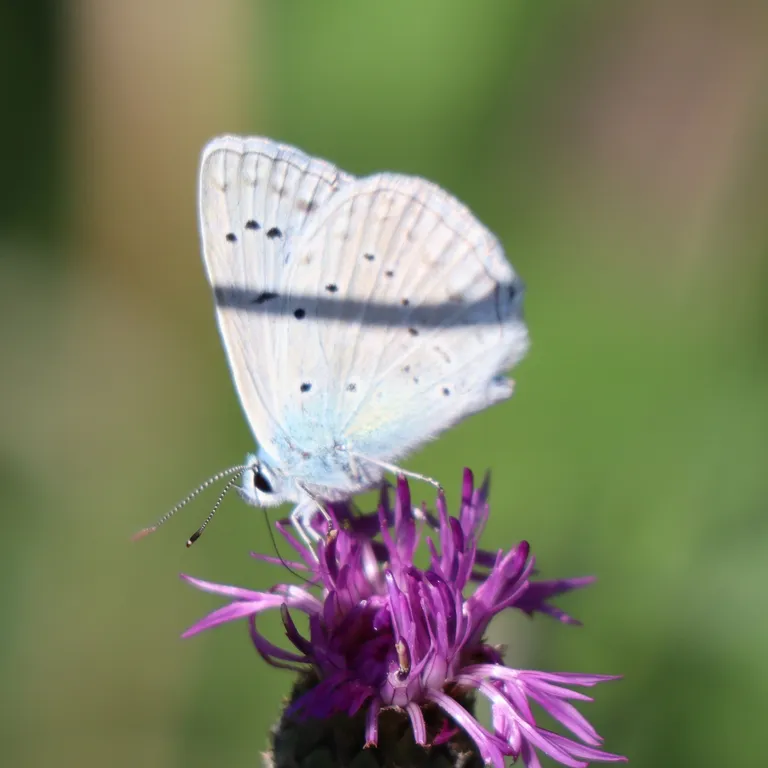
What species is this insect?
Polyommatus daphnis
